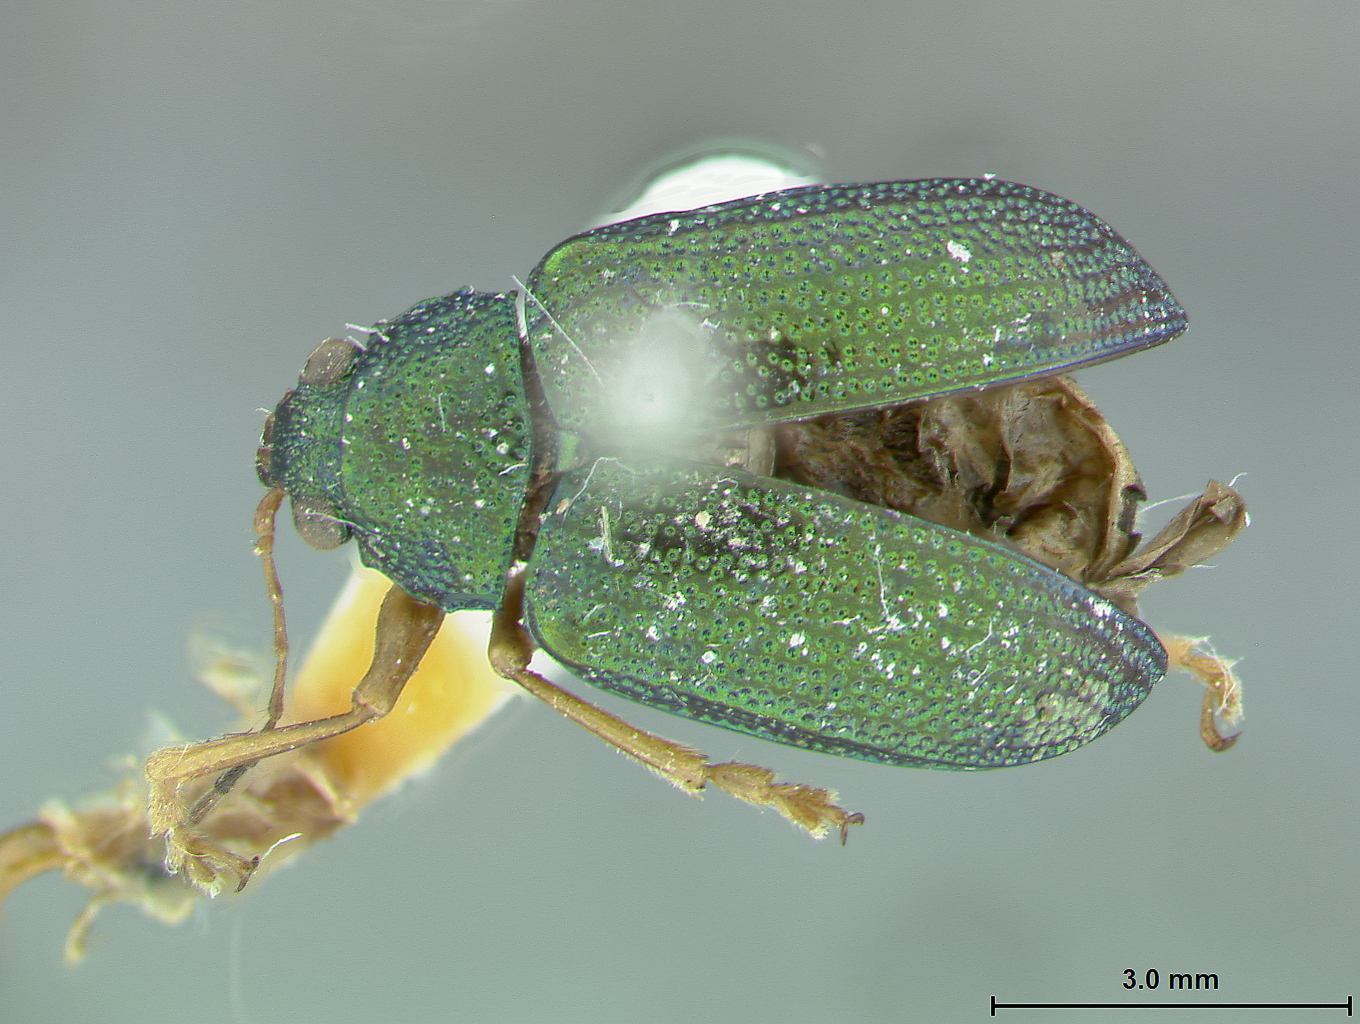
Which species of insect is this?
Colaspis consimilis
